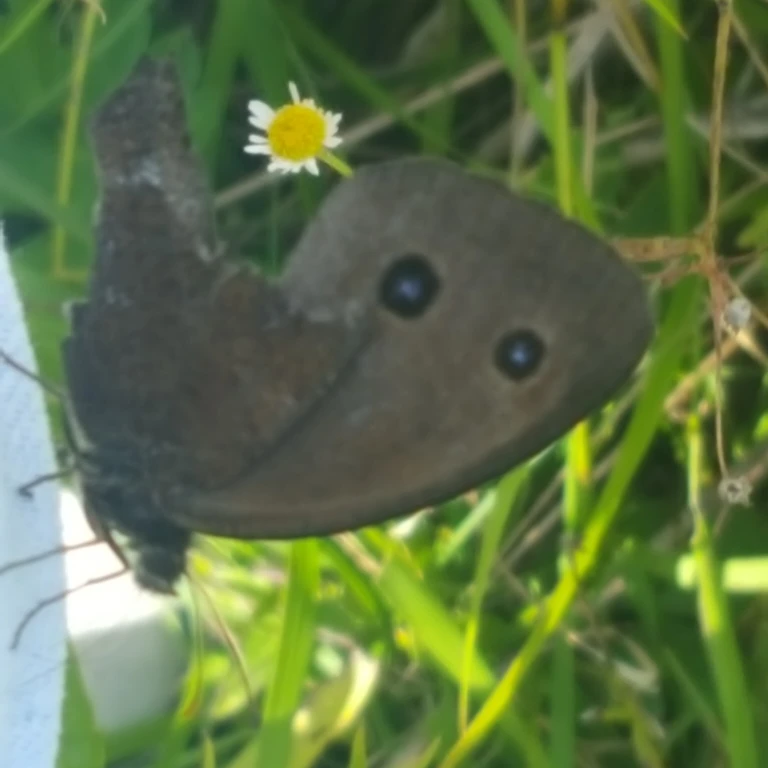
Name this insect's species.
Minois dryas
